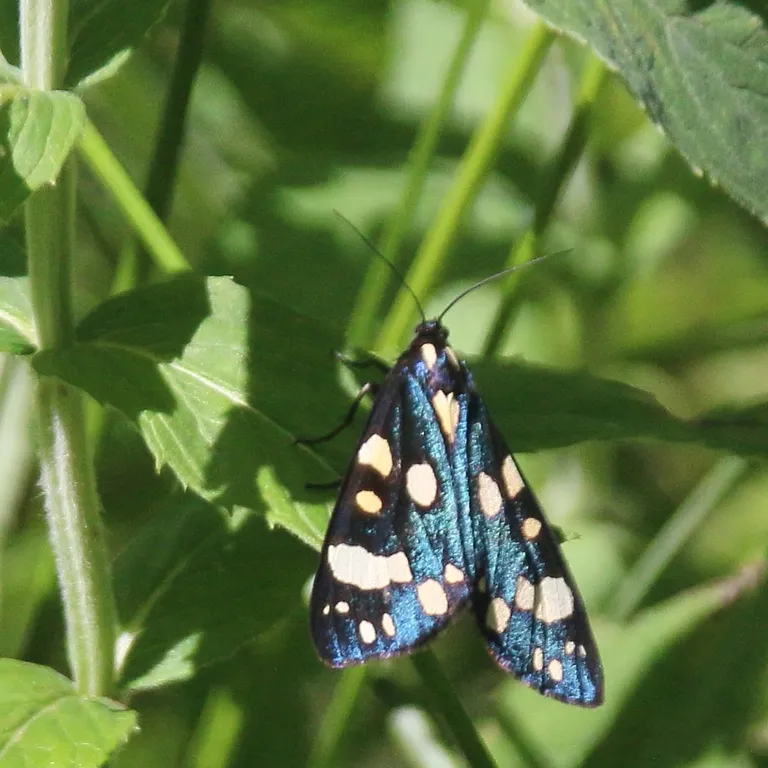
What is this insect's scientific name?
Callimorpha dominula
